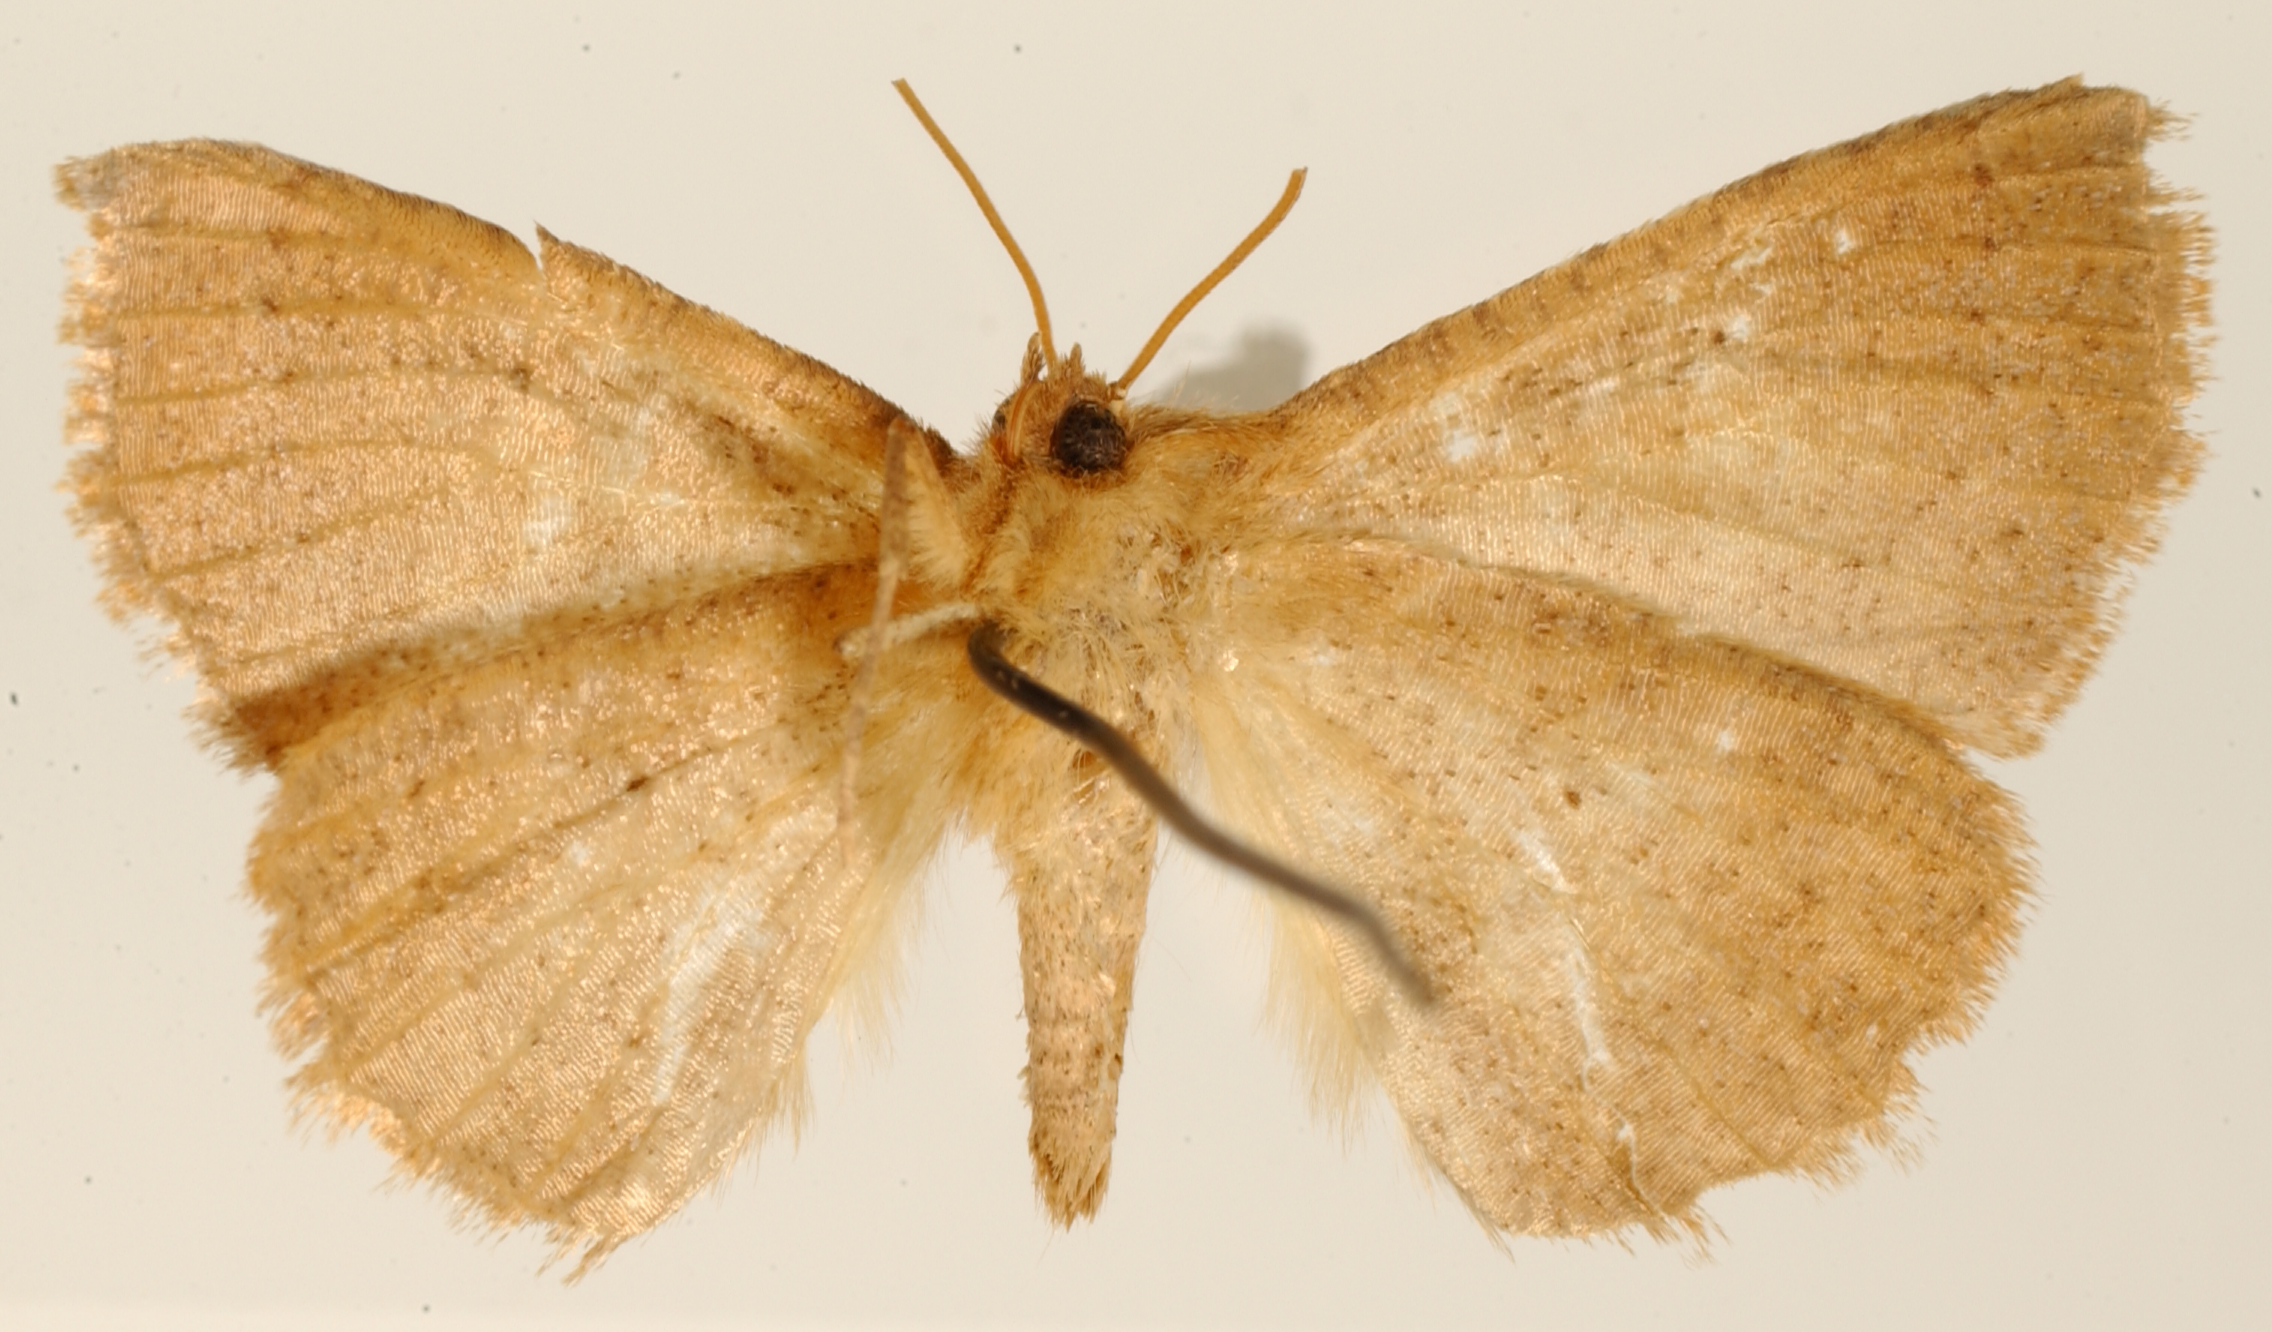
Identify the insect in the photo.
Certima rufuncula
